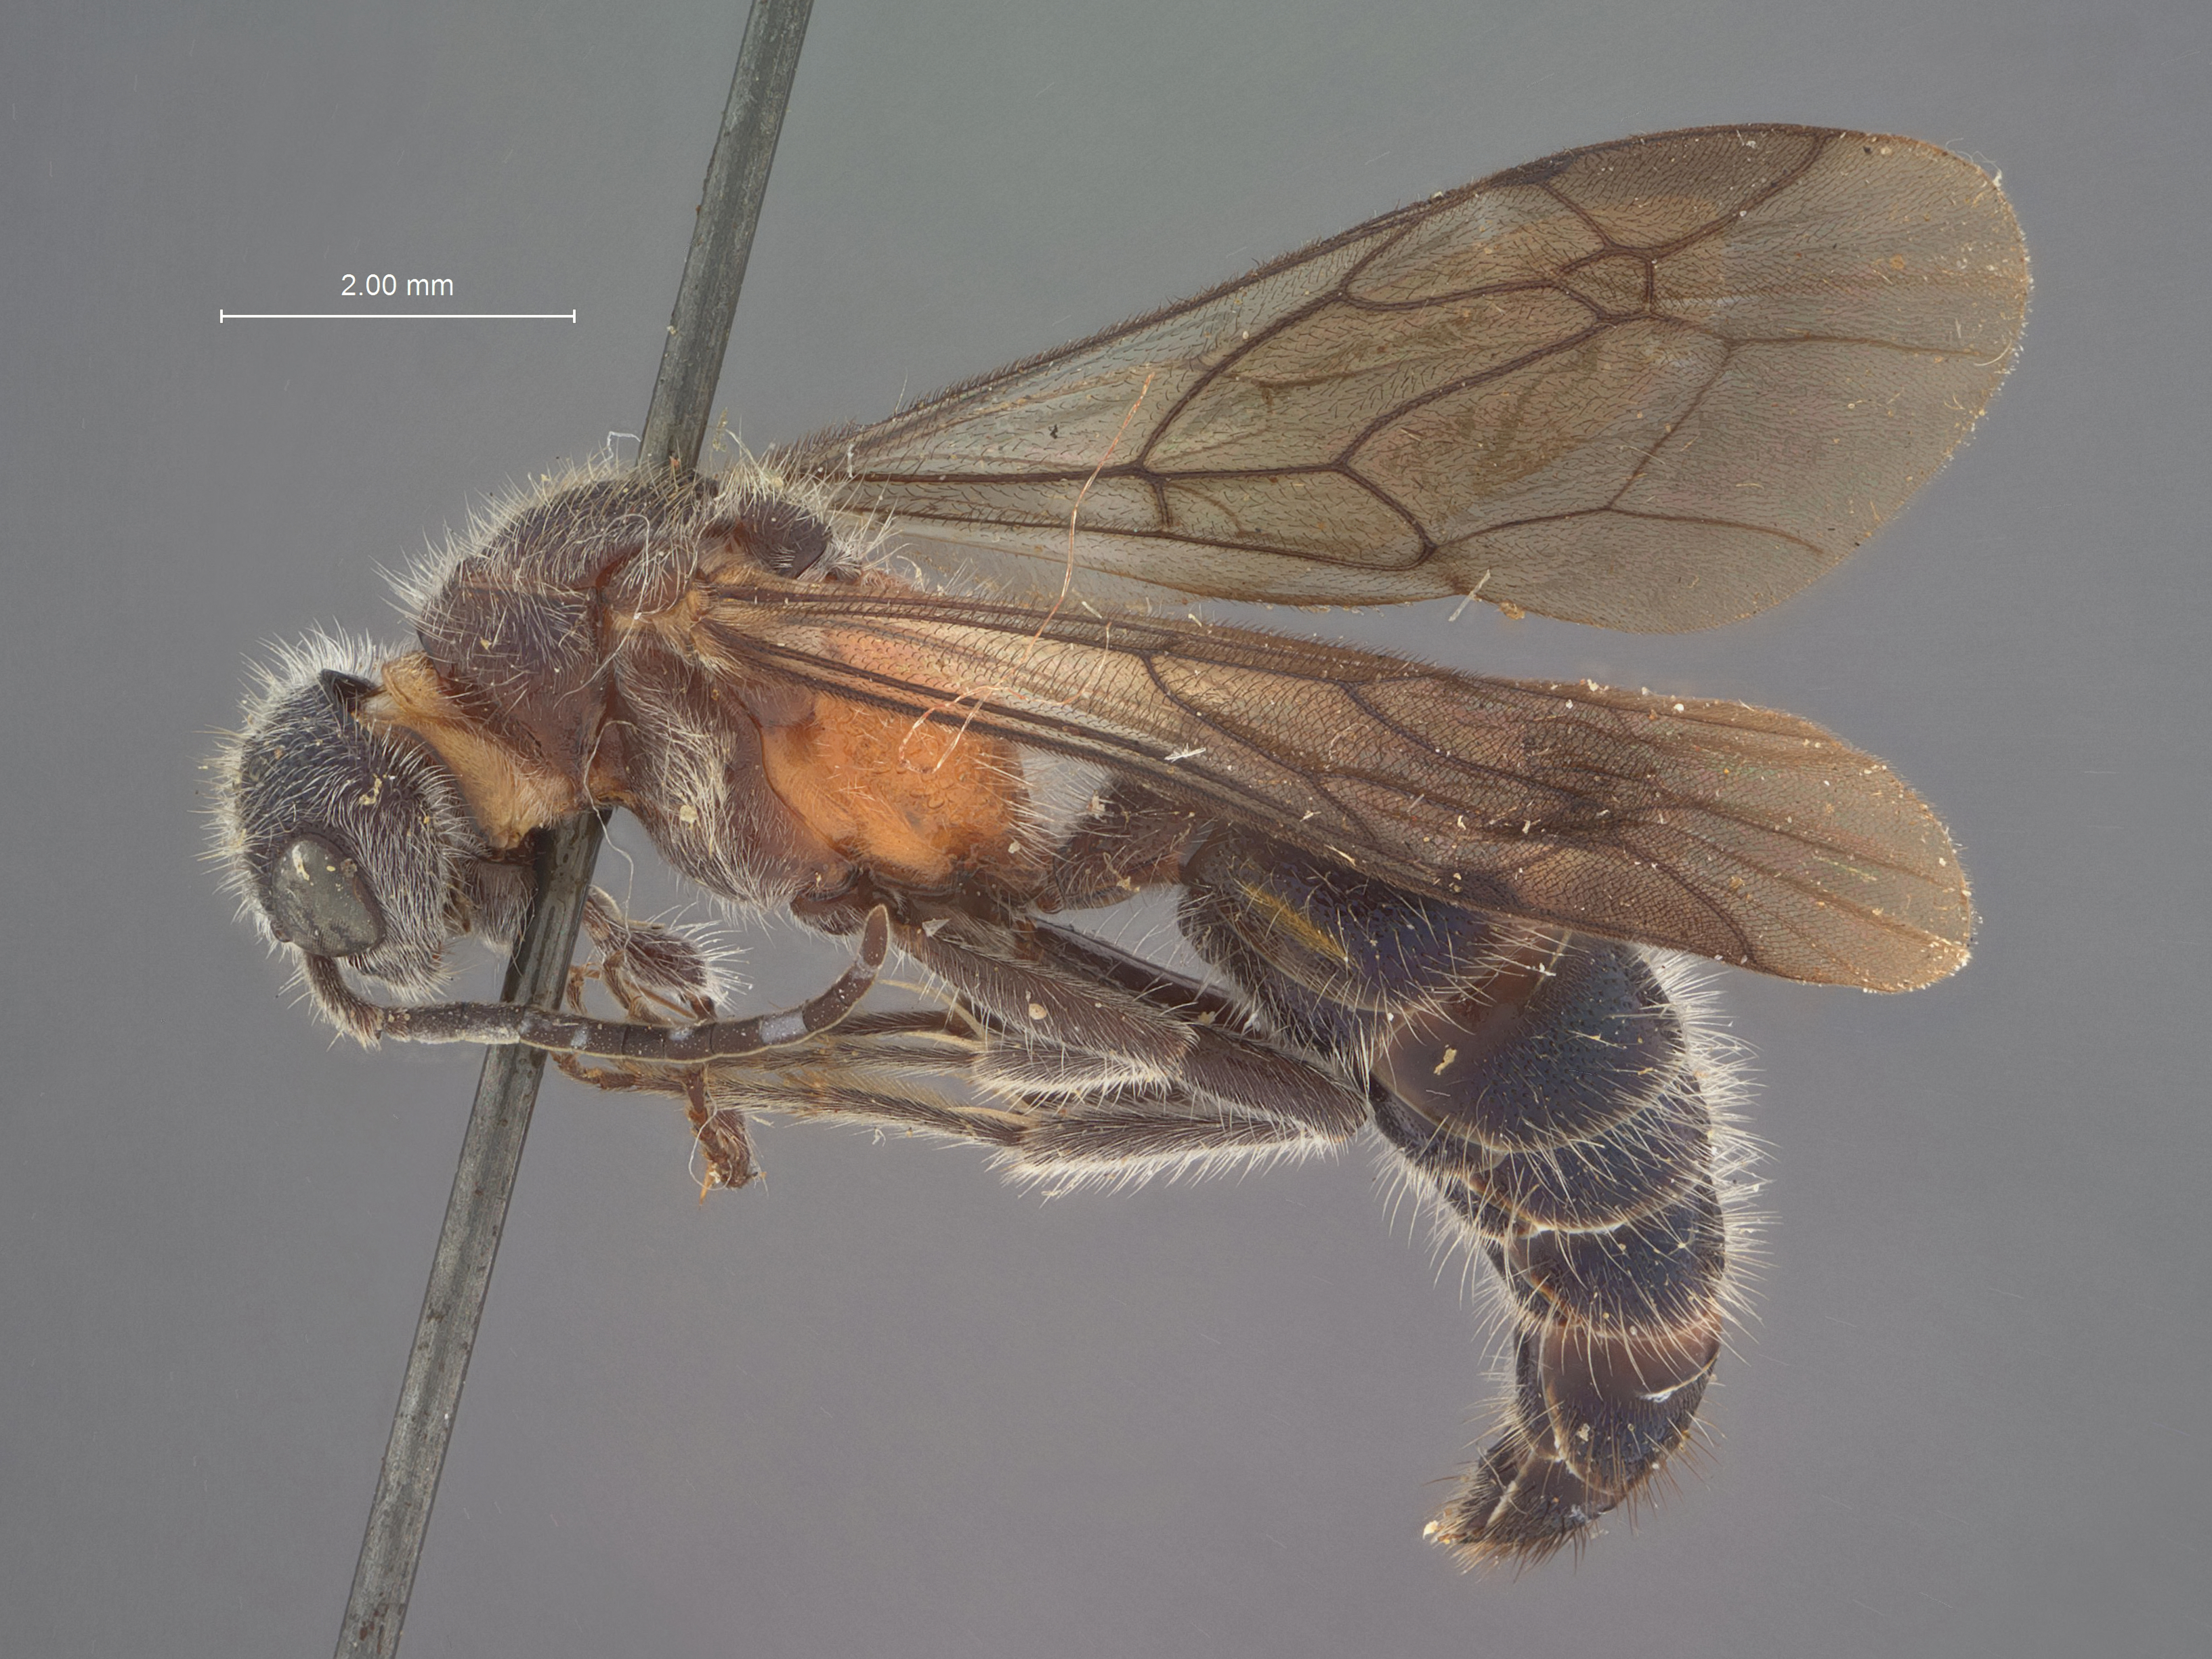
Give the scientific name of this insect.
Squamulotilla eminula
